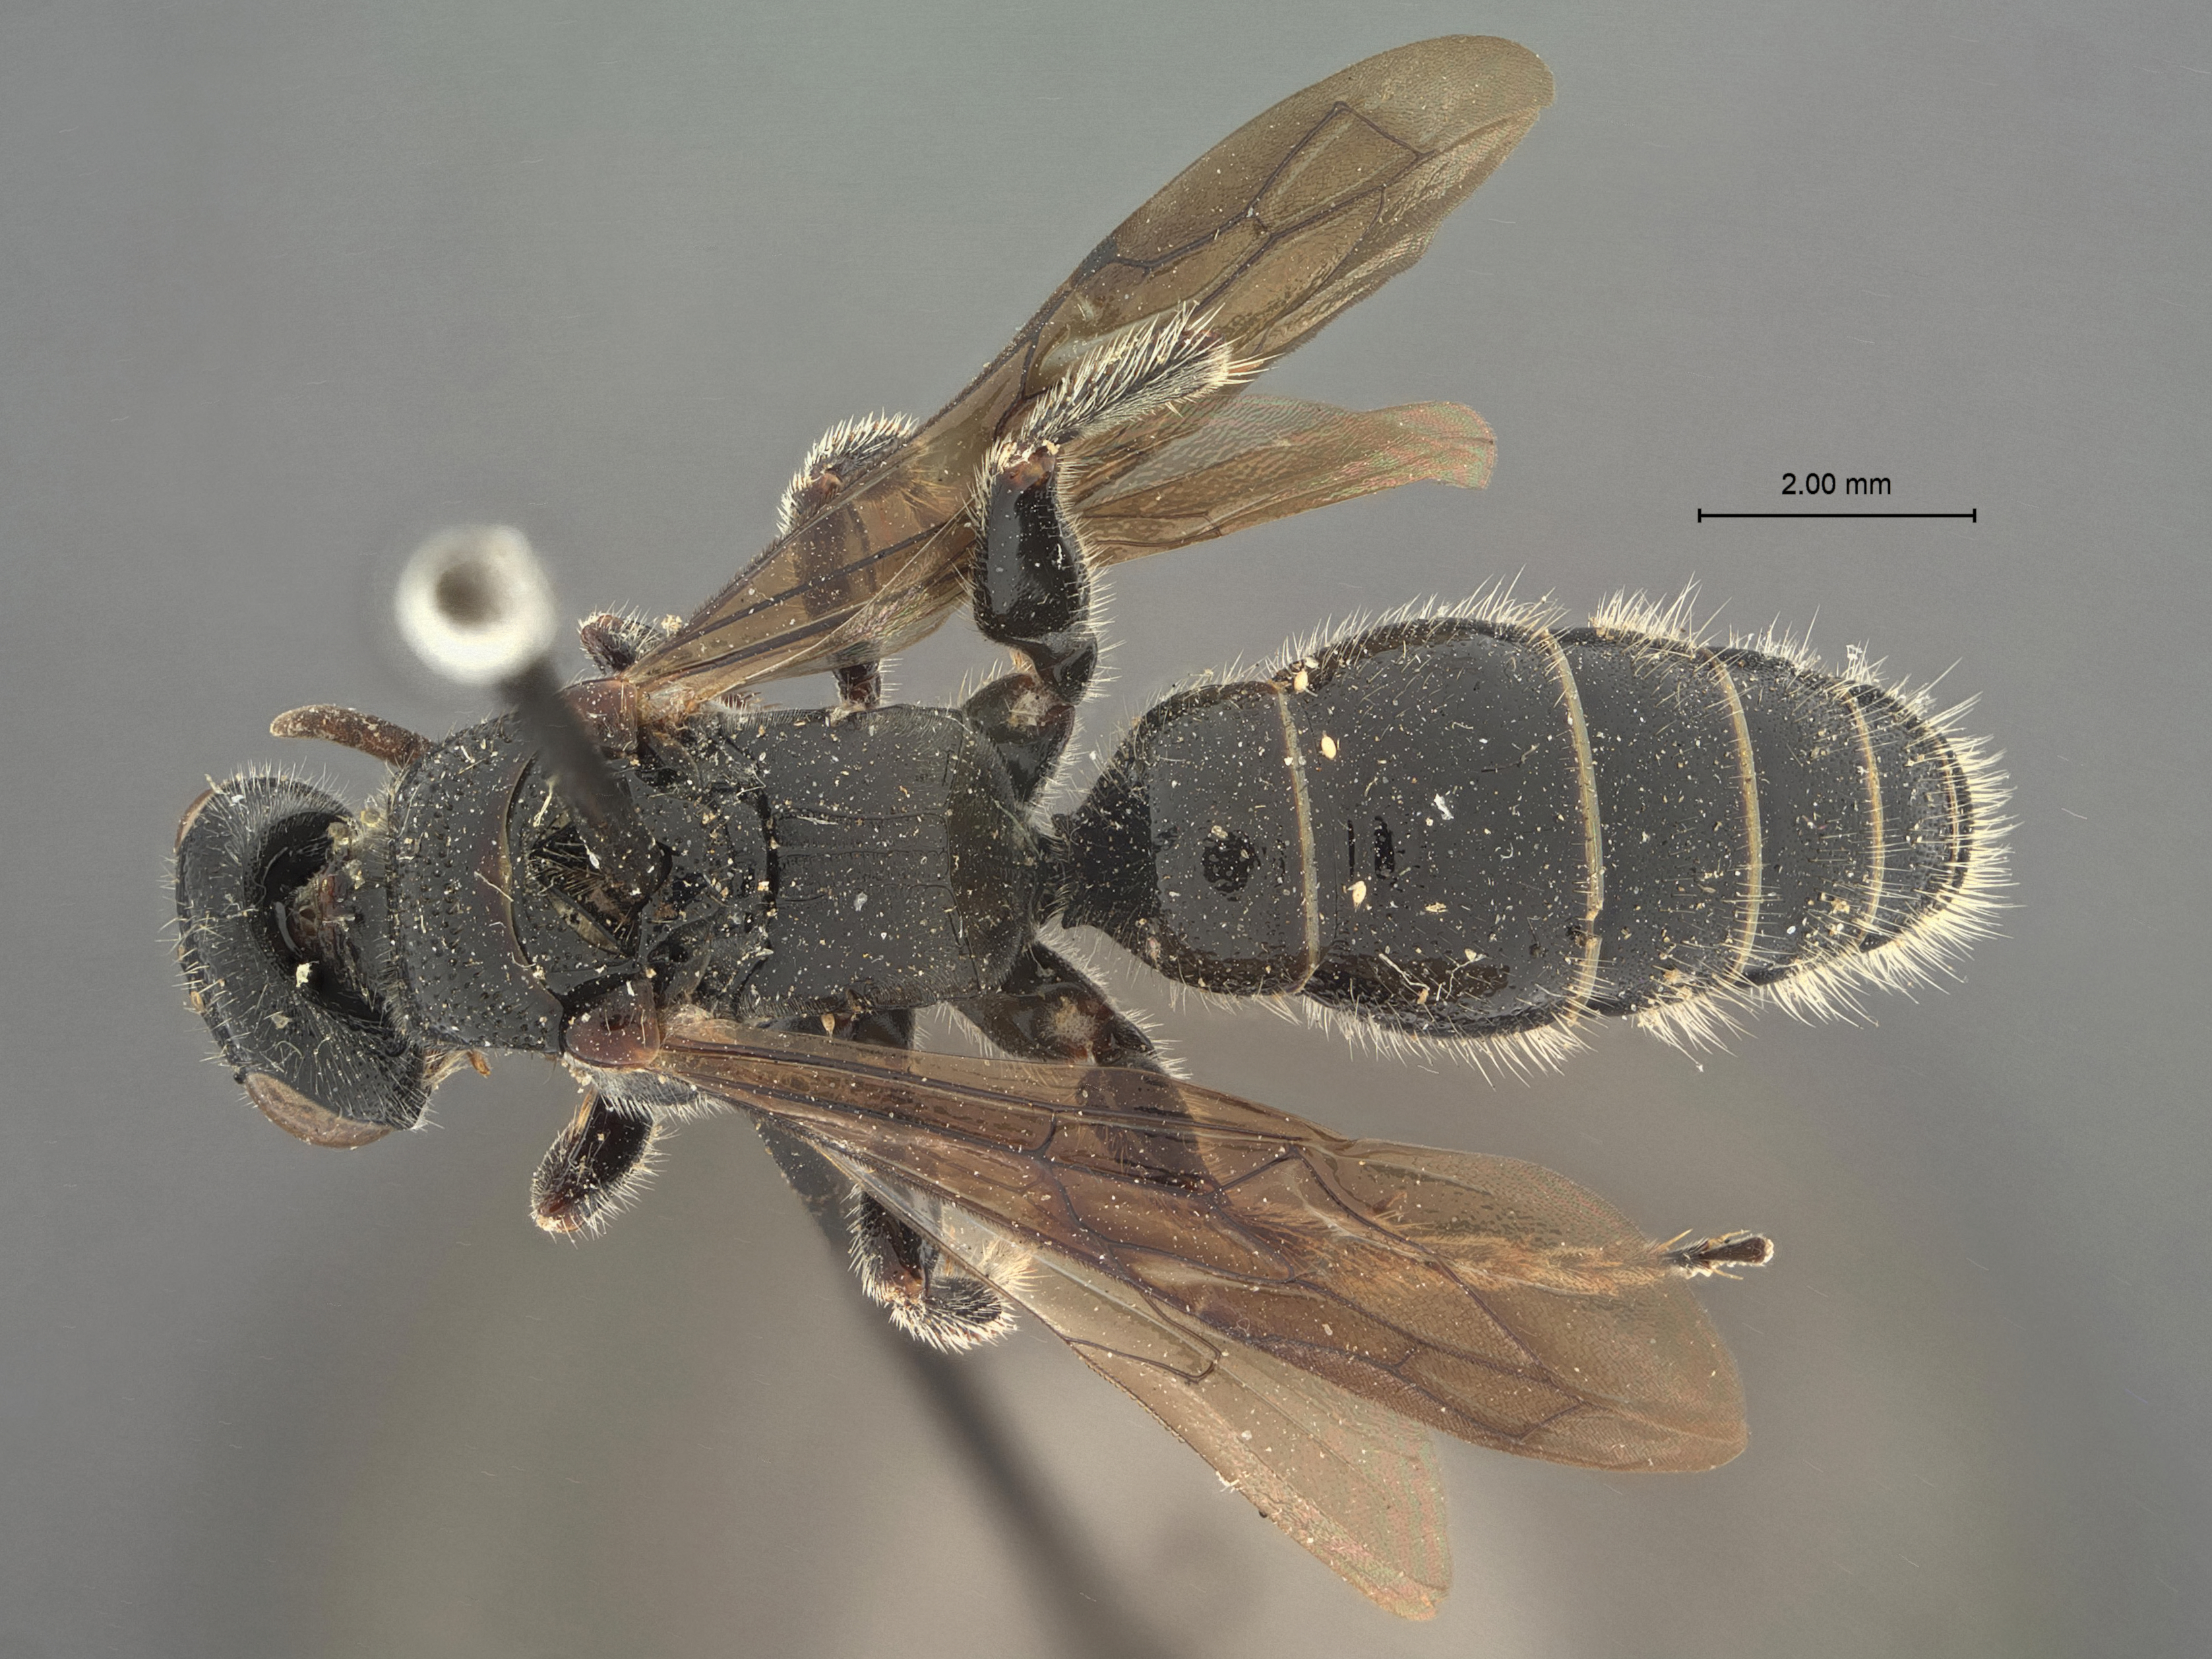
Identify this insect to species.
Tiphia brevicarinata
